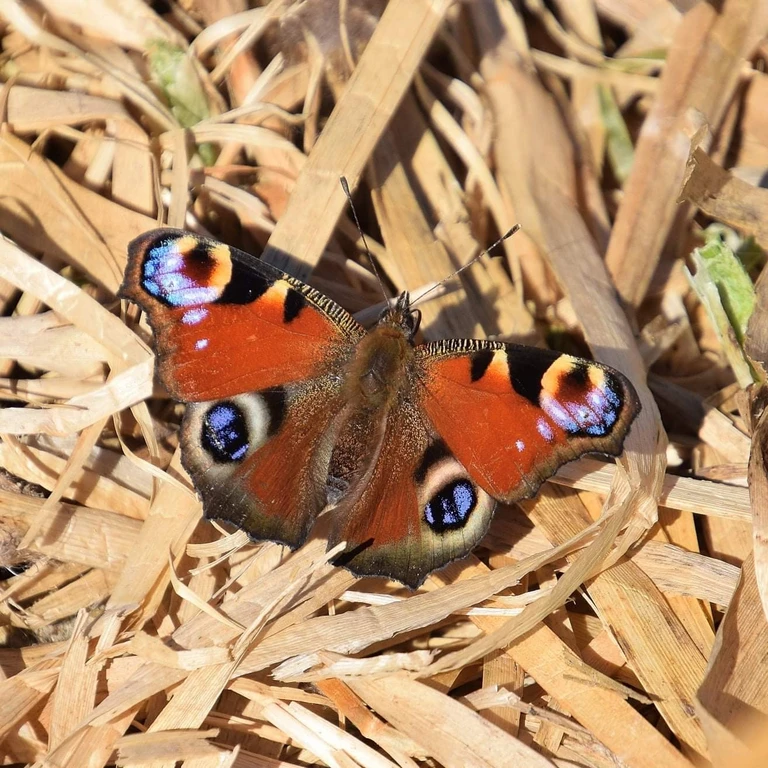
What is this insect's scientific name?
Aglais io
